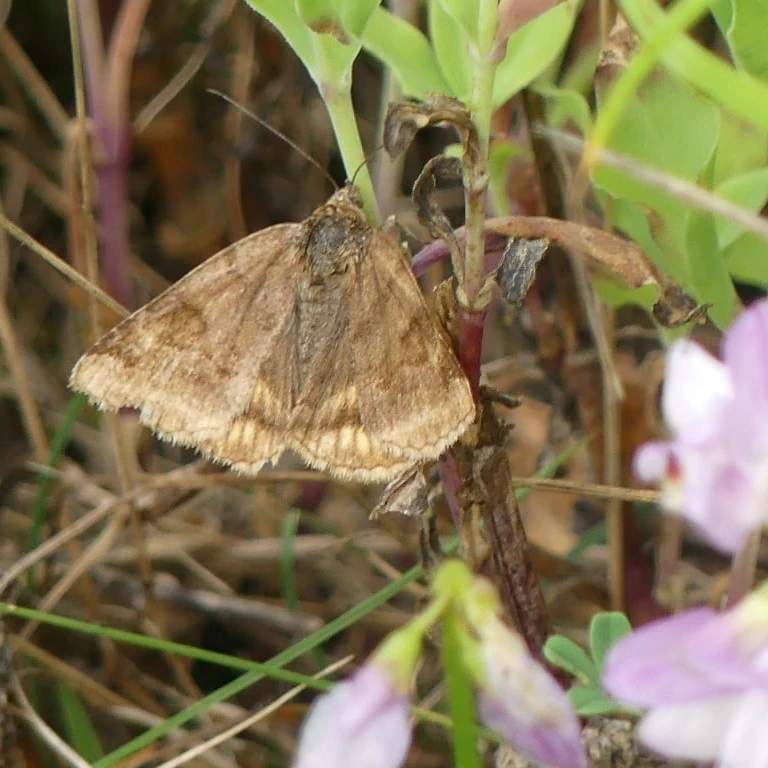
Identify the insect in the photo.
Euclidia glyphica
